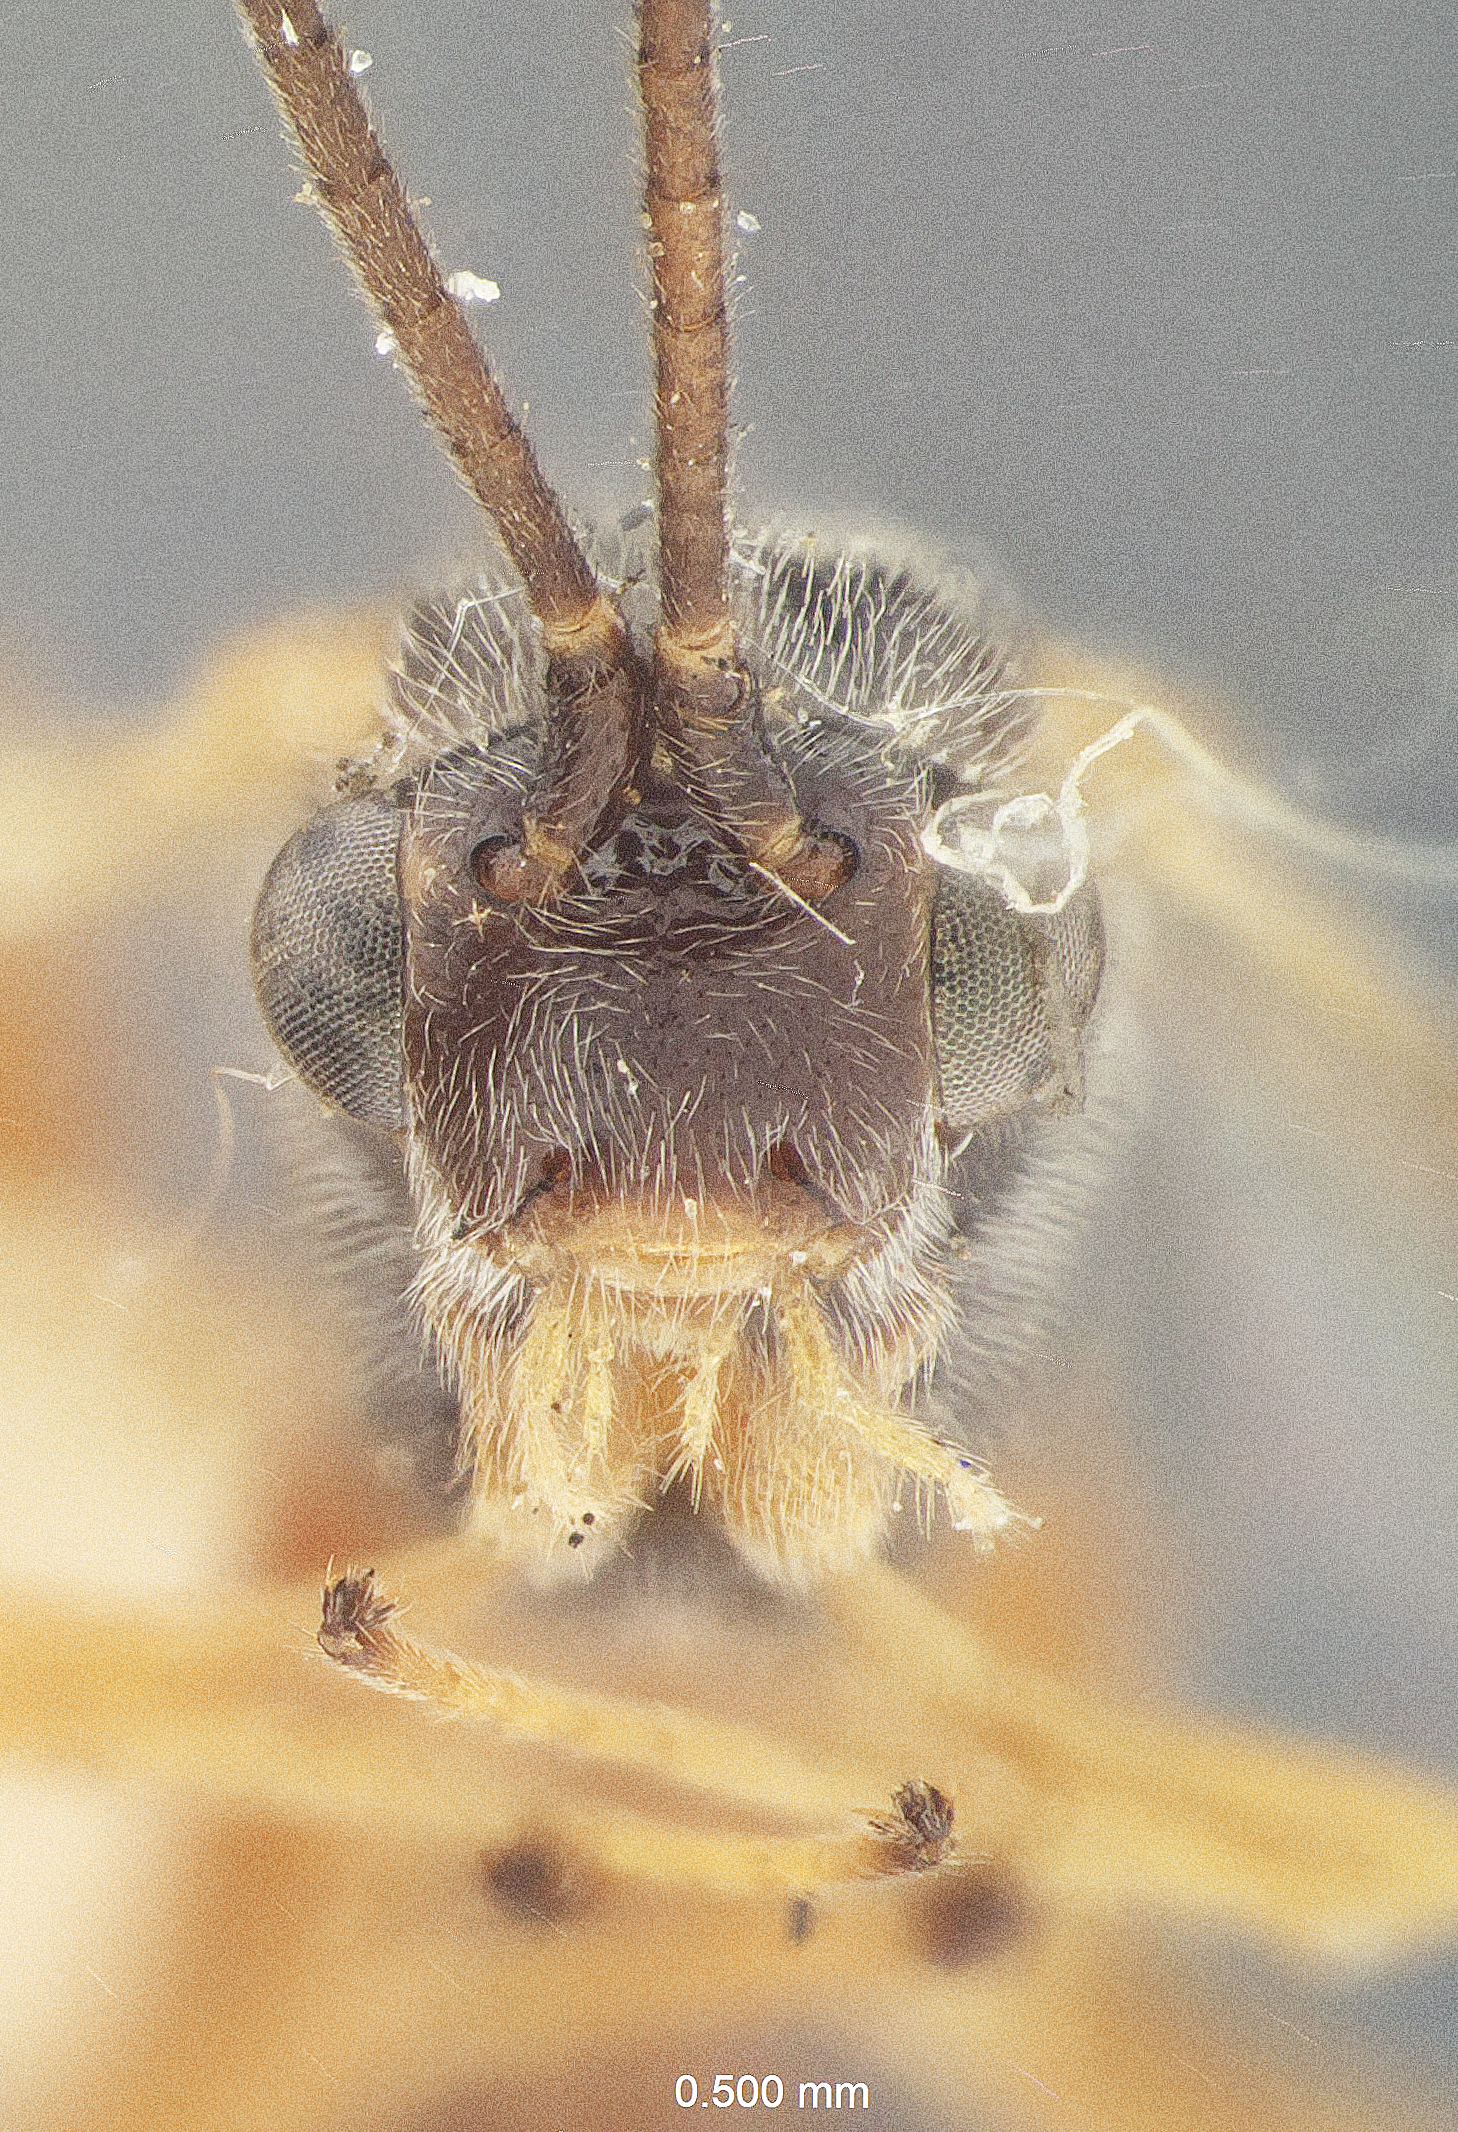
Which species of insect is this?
Bassus waldeni
